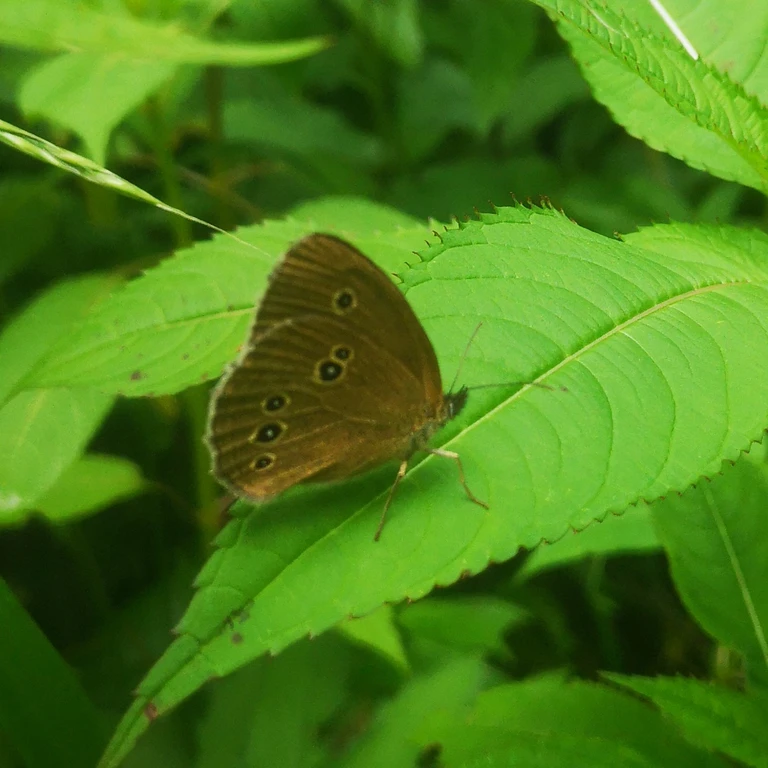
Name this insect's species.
Aphantopus hyperantus
